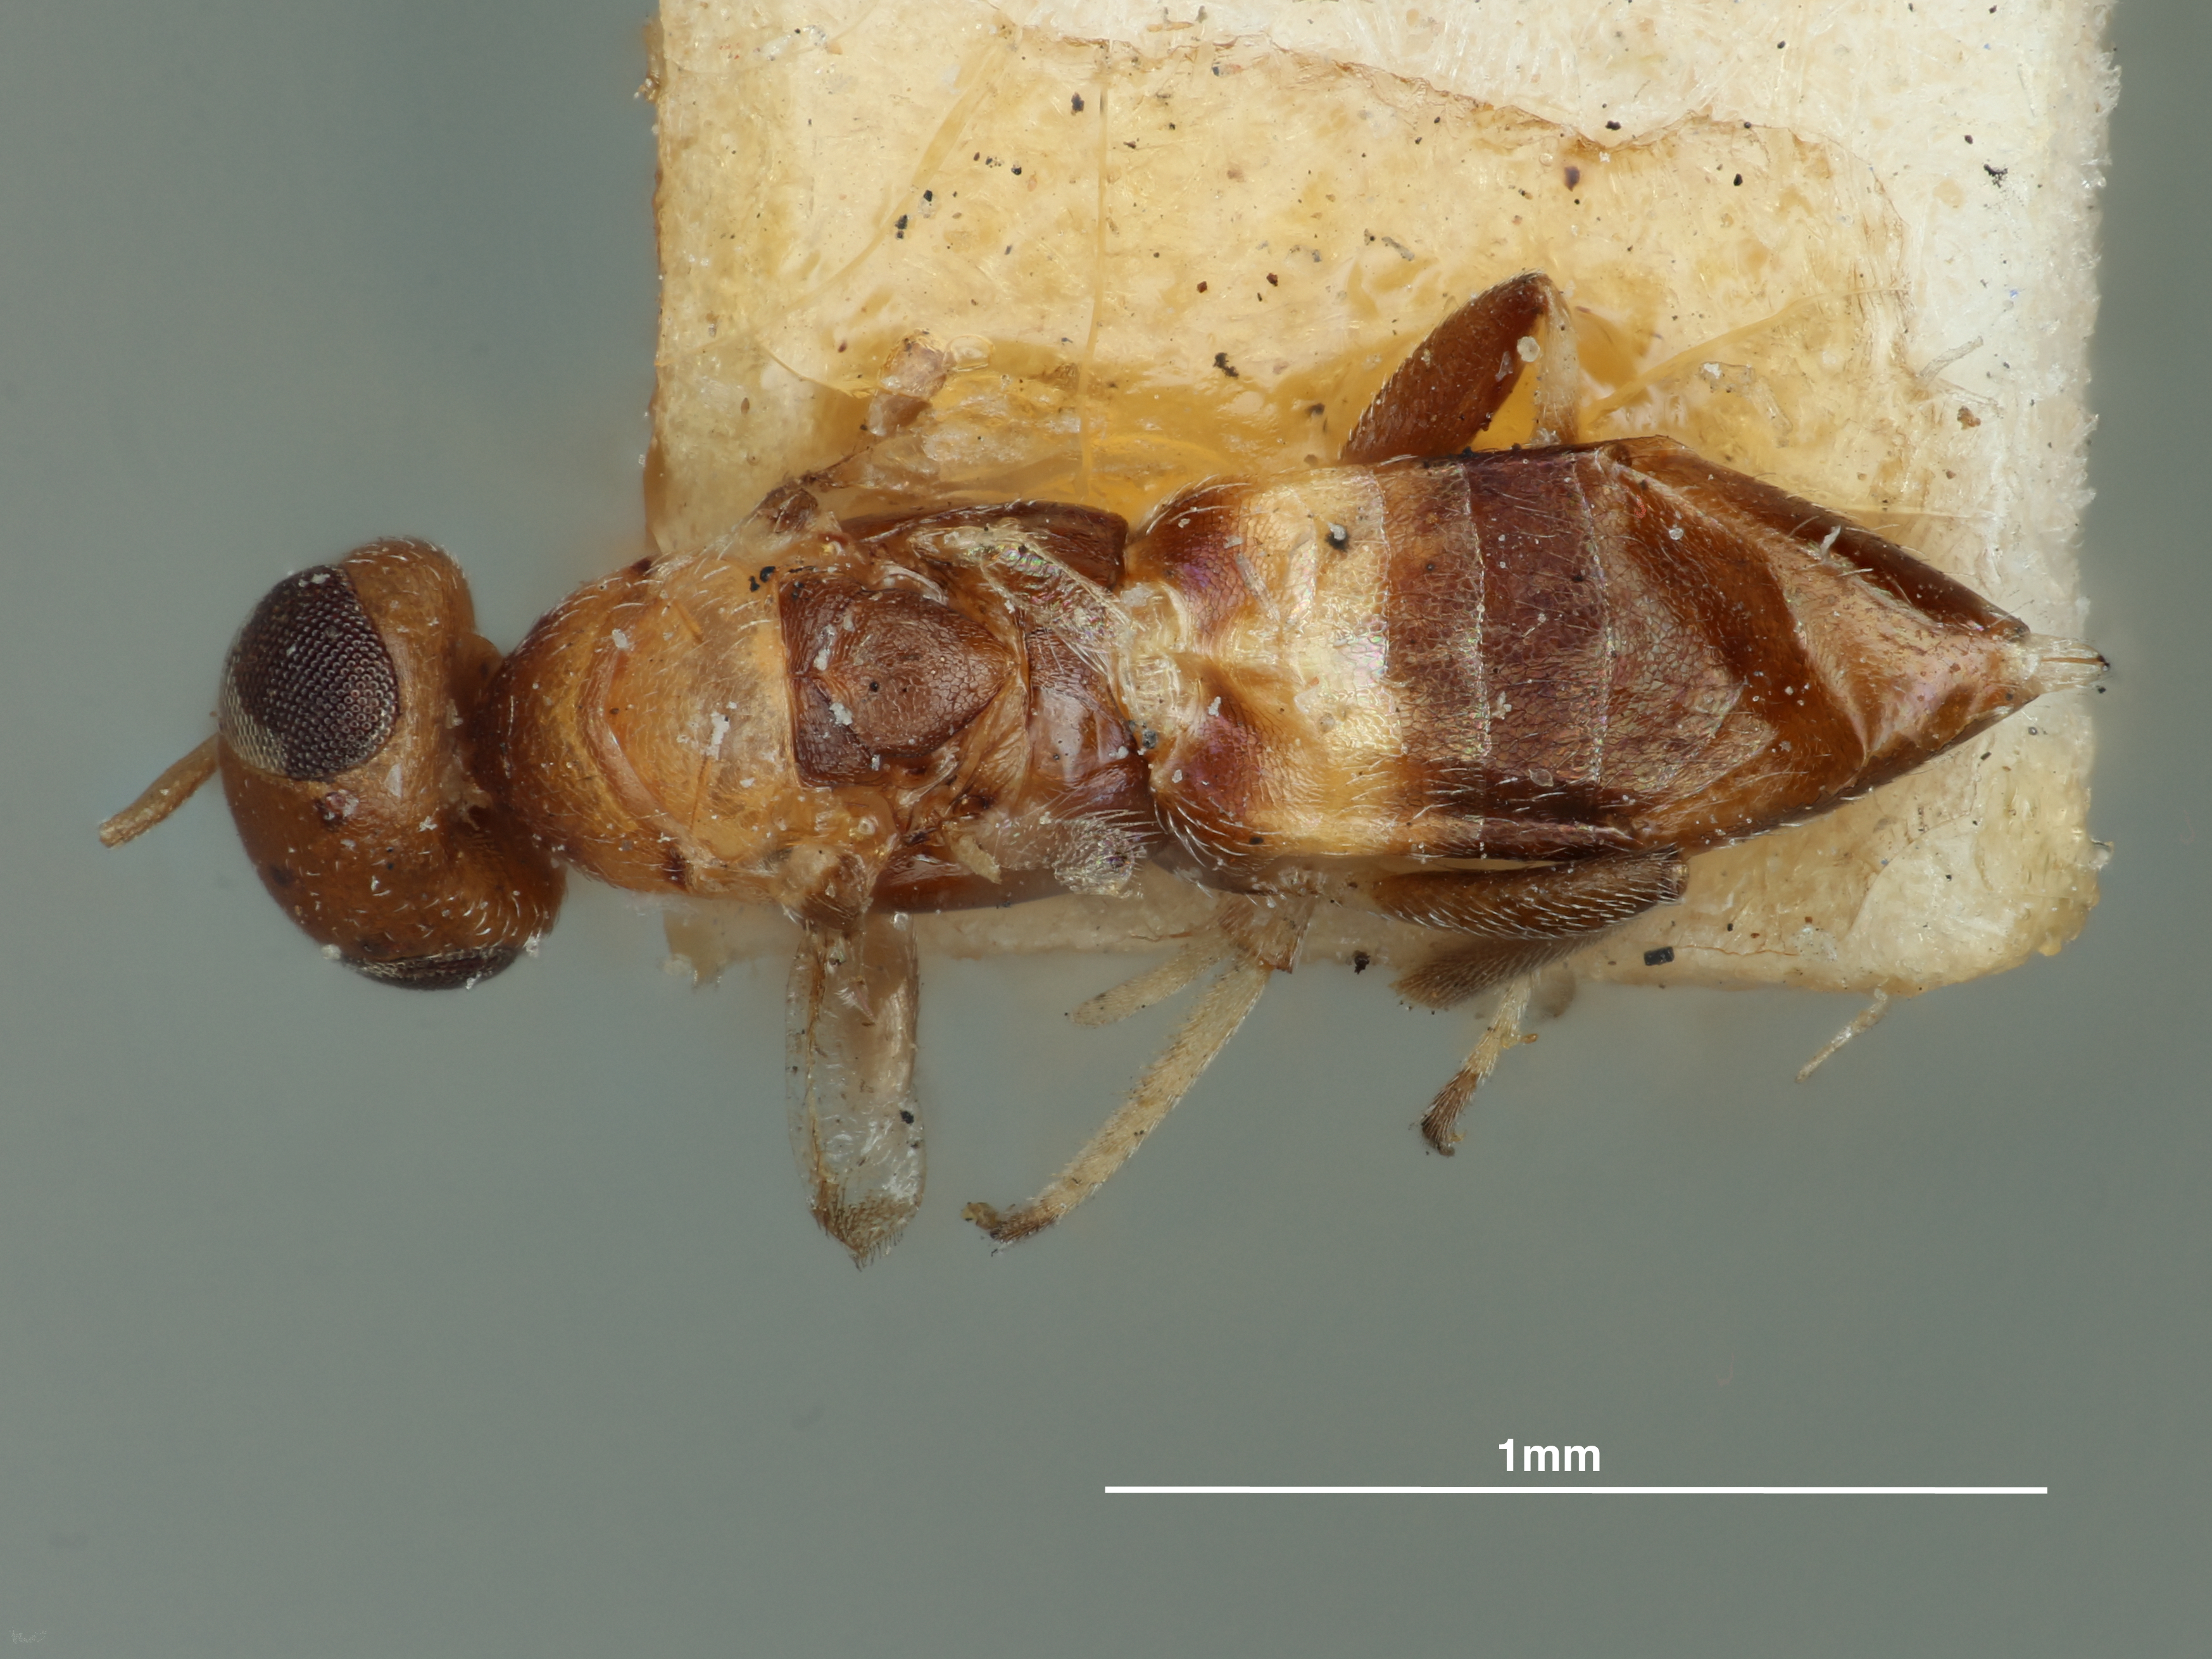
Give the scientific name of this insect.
Choreia flavicincta
